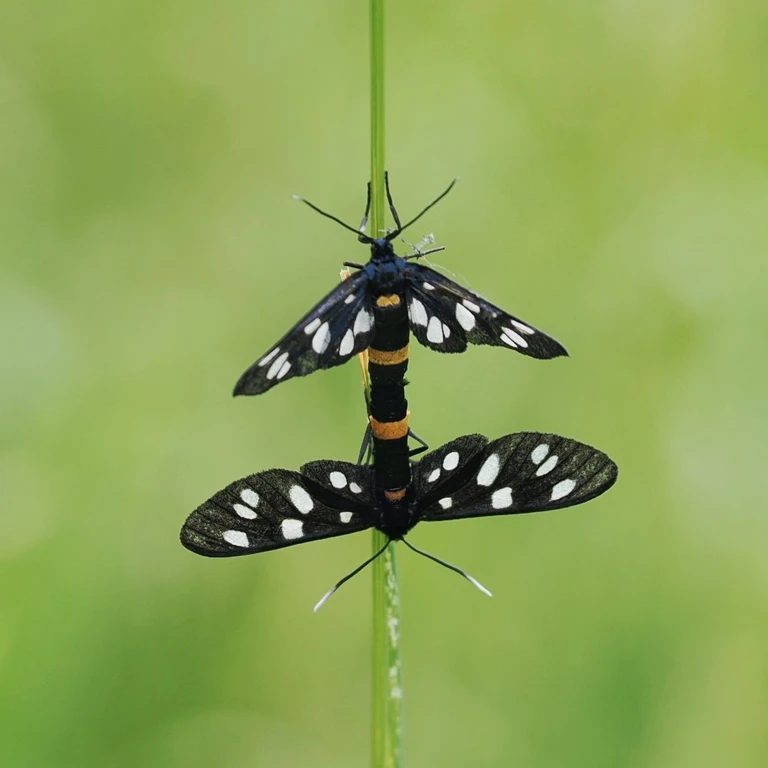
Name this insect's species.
Amata phegea
